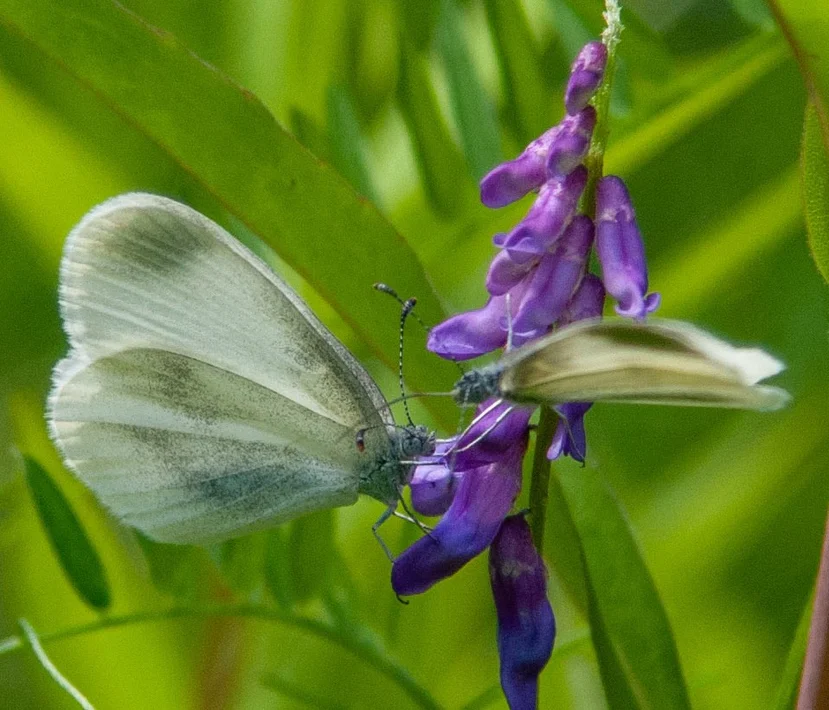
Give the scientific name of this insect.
Leptidea sinapis/juvernica
